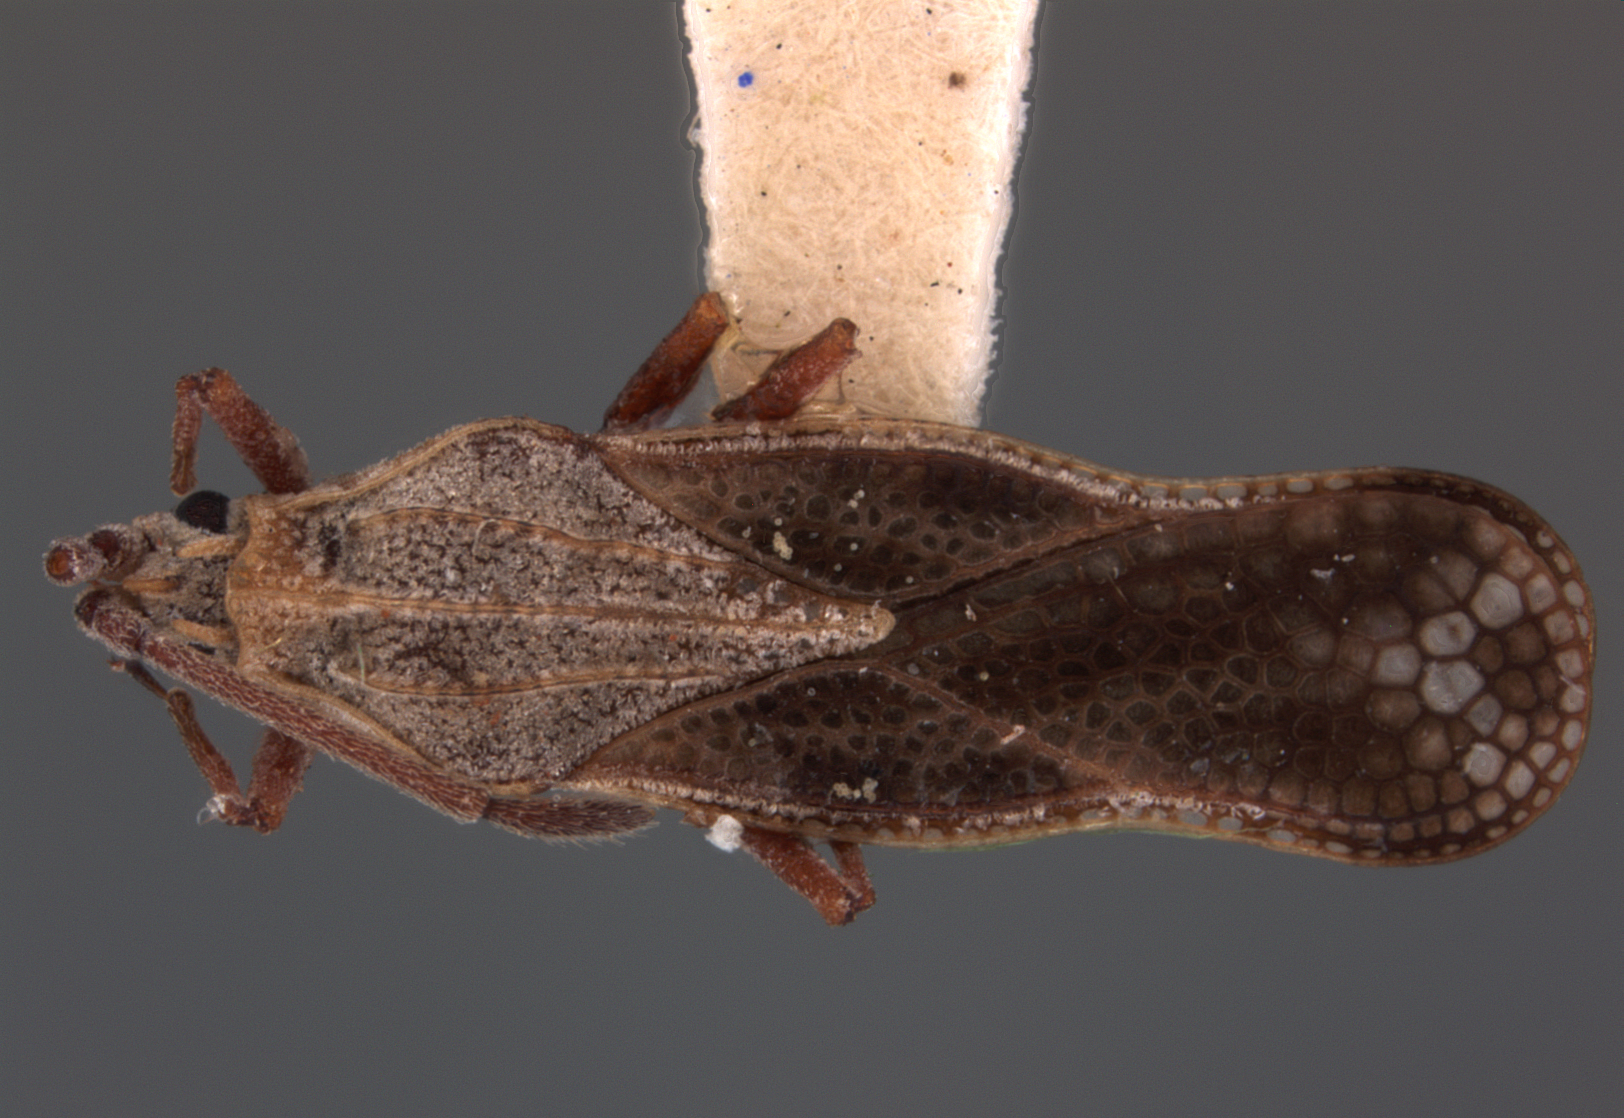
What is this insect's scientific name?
Teleonemia sandersi
